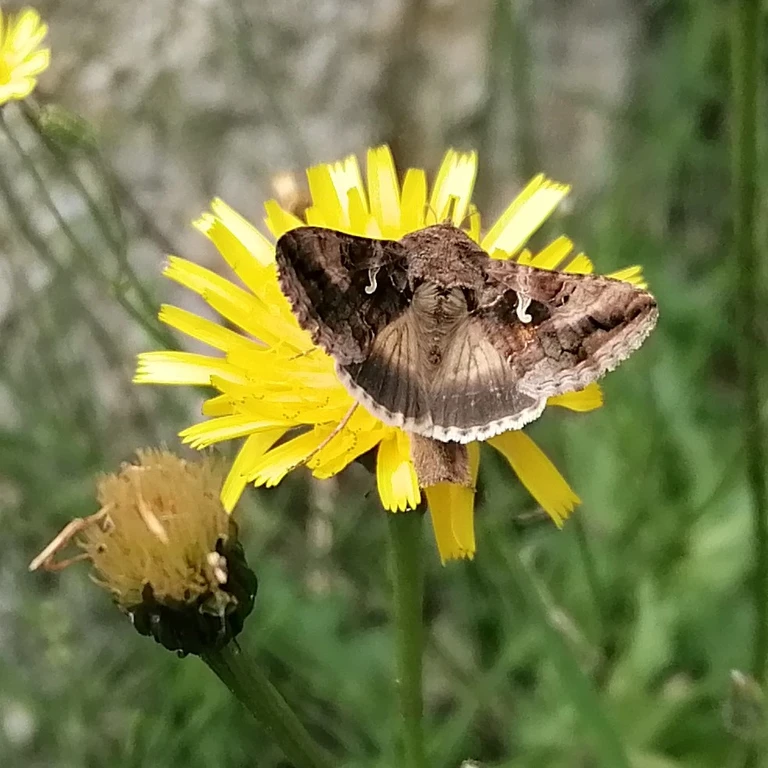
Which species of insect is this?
Autographa gamma
